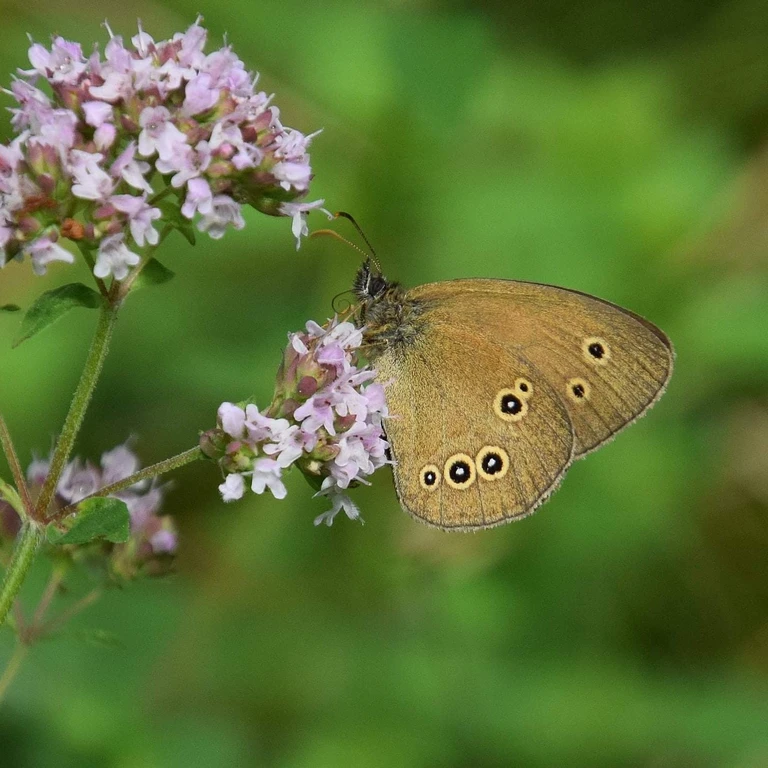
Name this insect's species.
Aphantopus hyperantus
